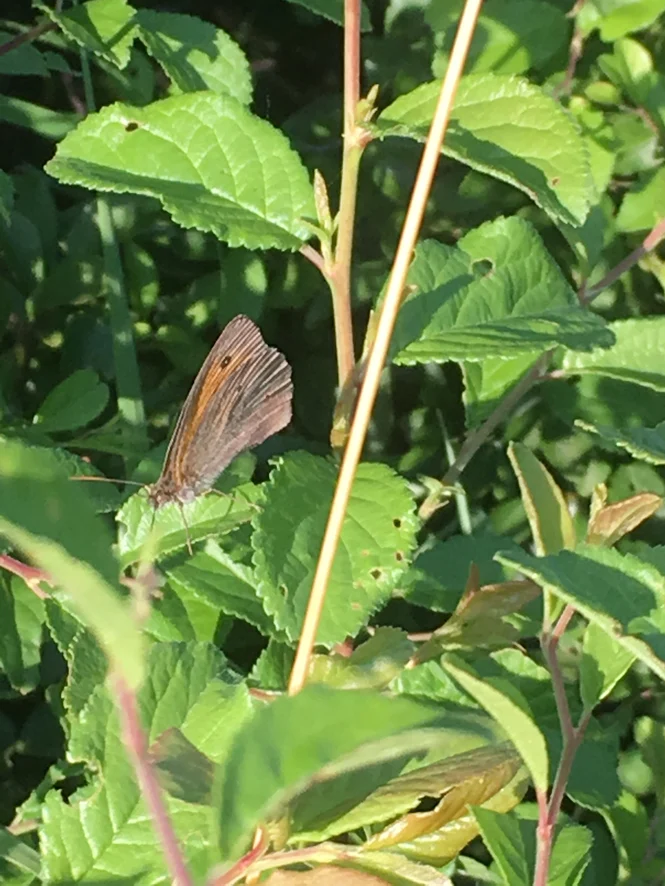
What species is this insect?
Maniola jurtina
